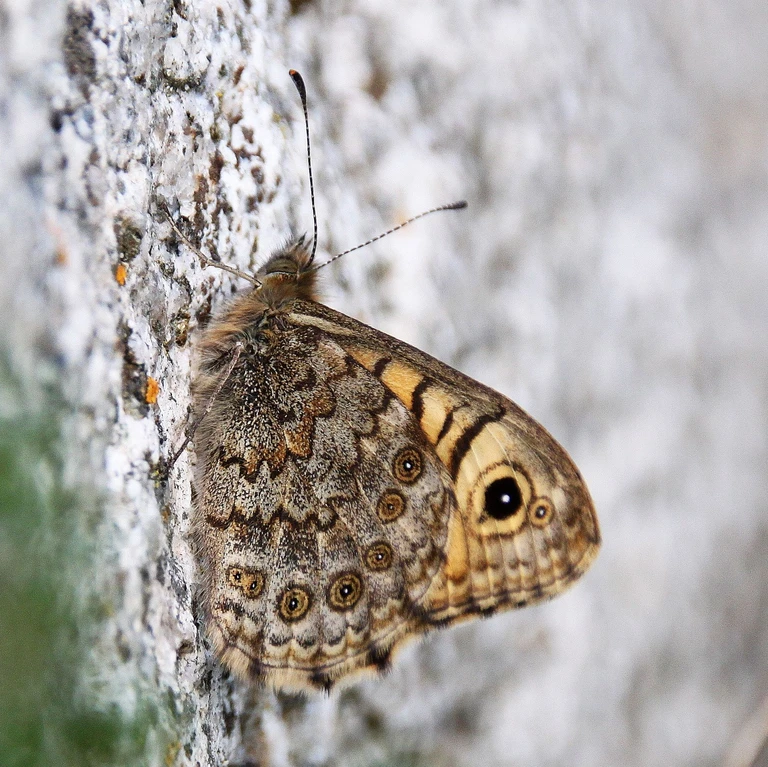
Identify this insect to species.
Lasiommata megera (also Pararge megera)
